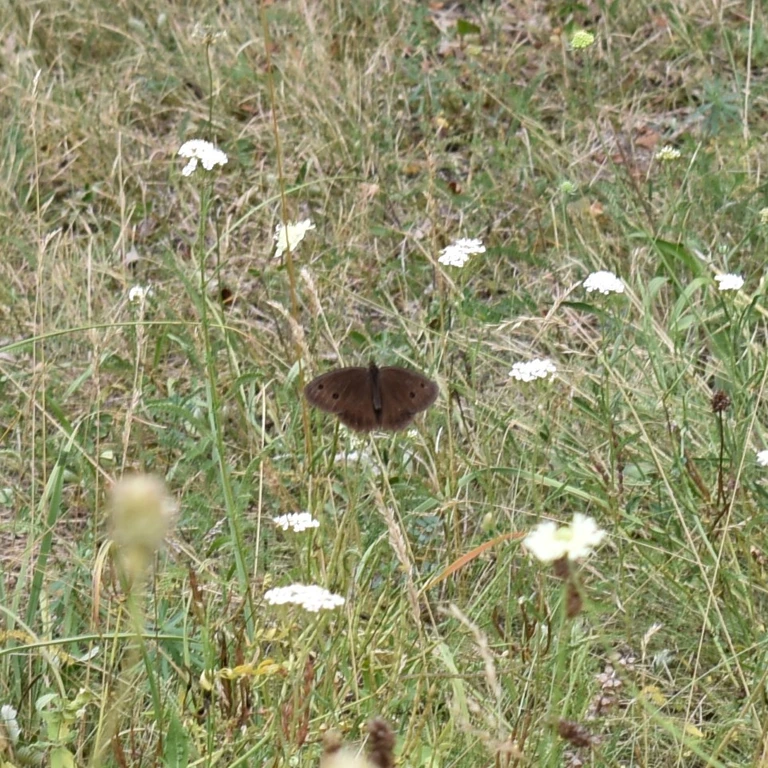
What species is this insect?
Minois dryas
